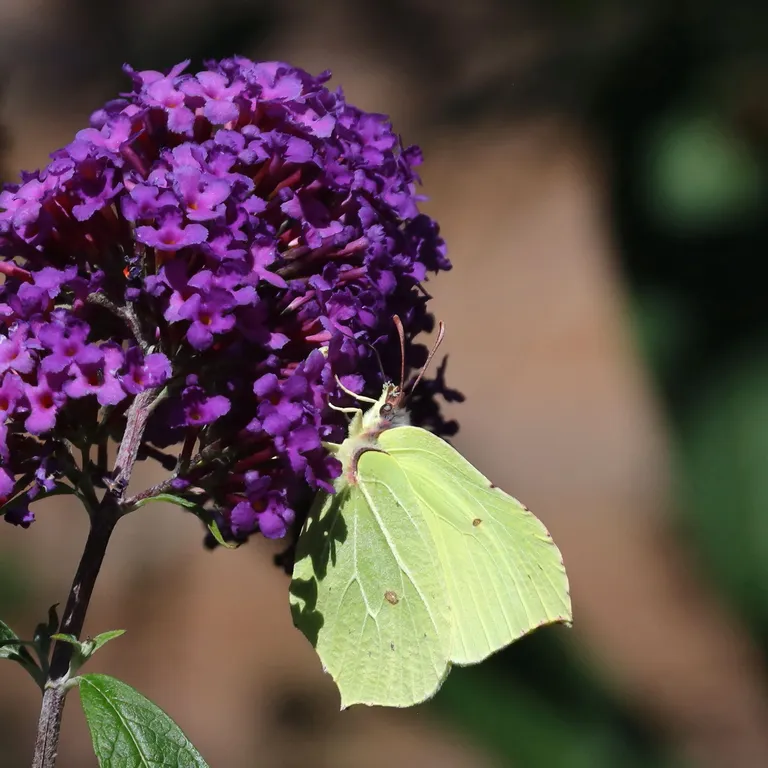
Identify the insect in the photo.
Gonepteryx rhamni
